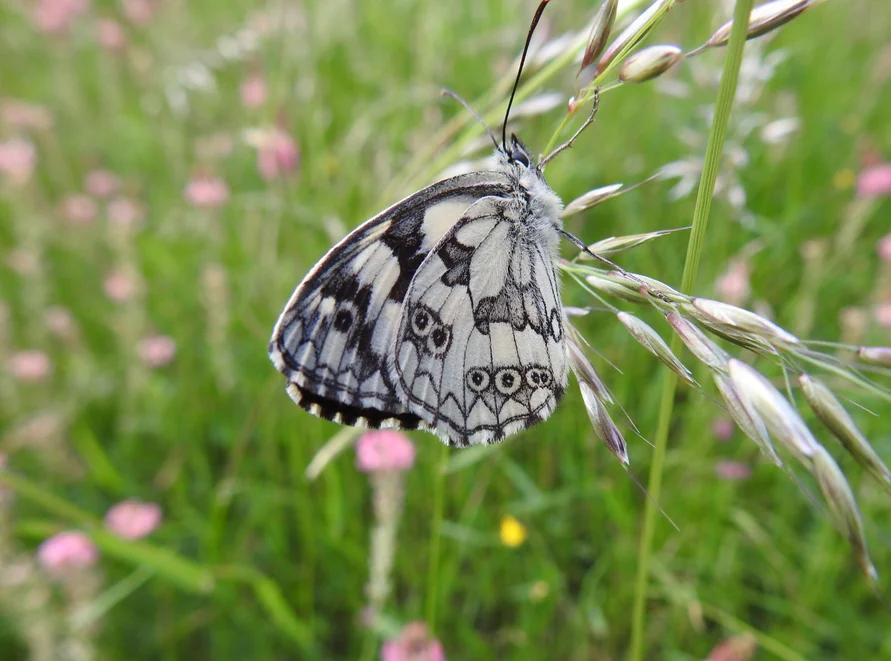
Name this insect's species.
Melanargia galathea
